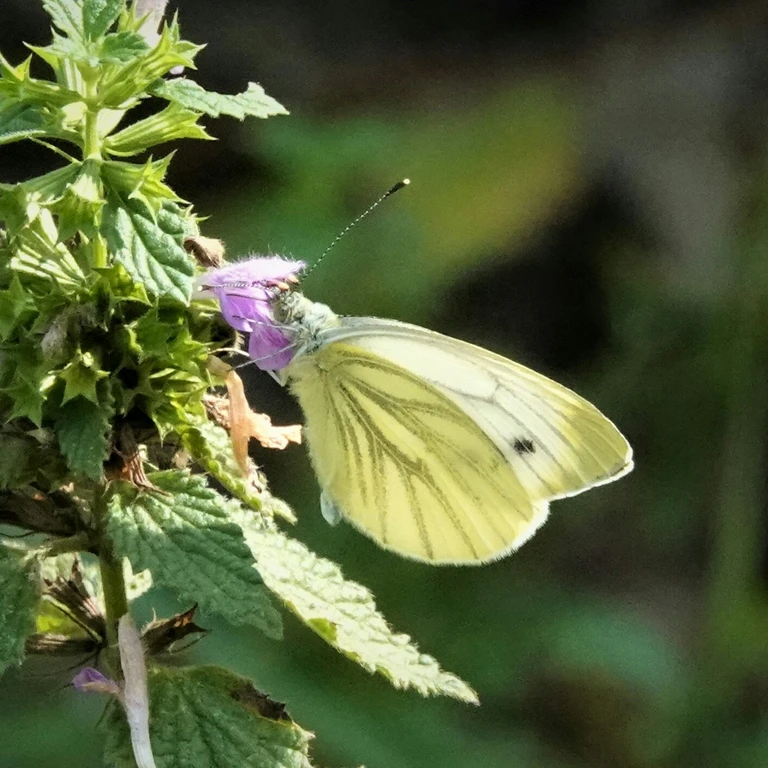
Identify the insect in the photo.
Pieris napi
